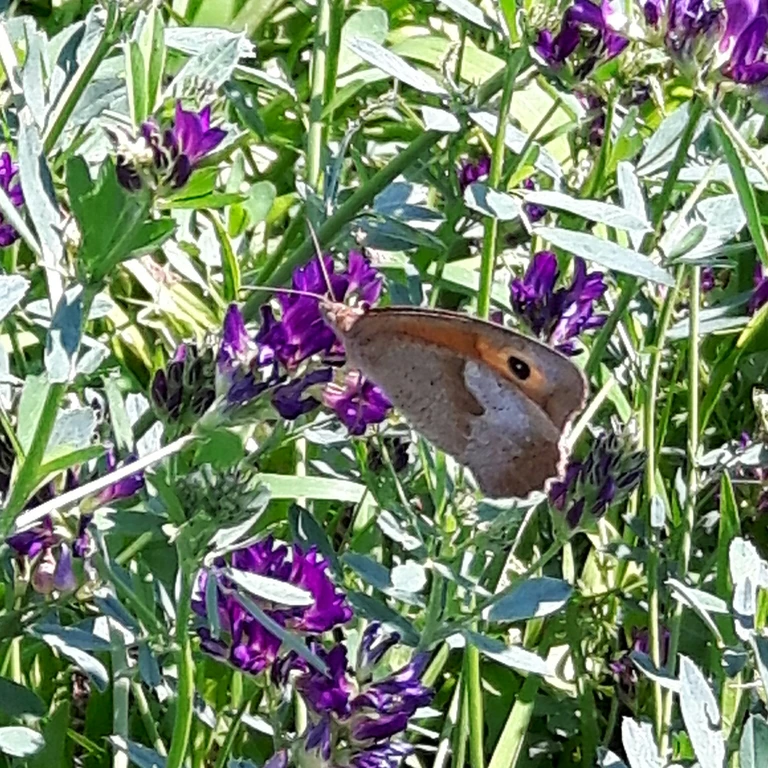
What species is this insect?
Maniola jurtina
